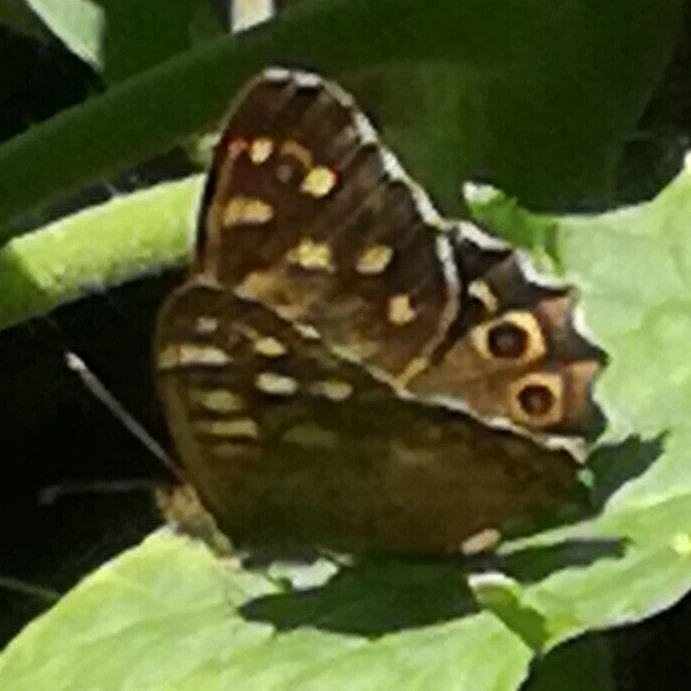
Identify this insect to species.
Pararge aegeria
